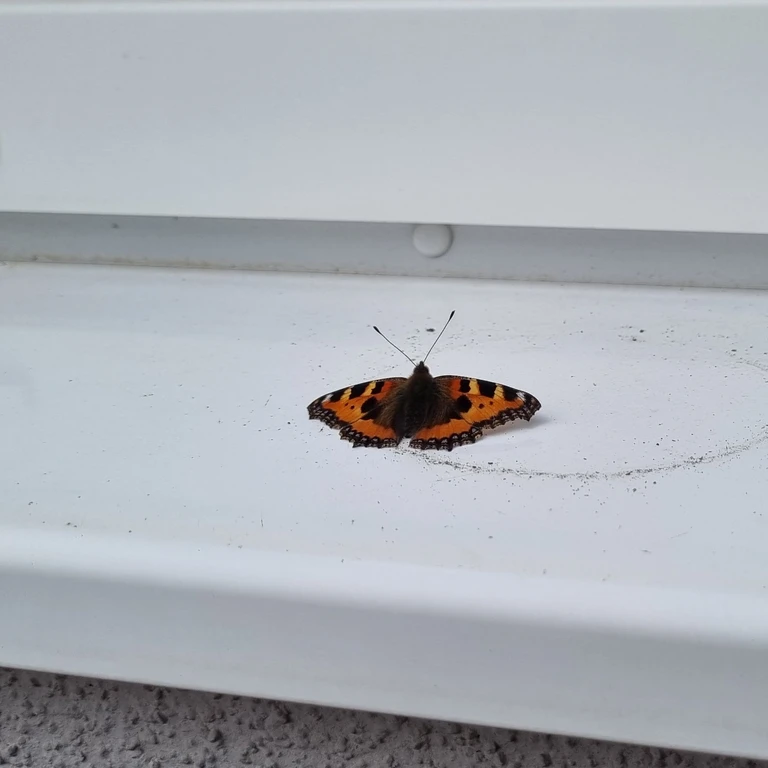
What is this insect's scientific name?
Aglais urticae
